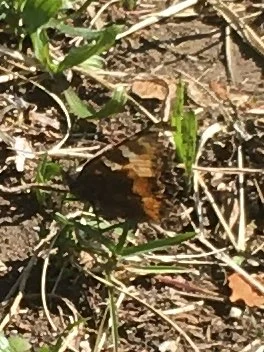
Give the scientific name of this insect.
Aglais urticae
